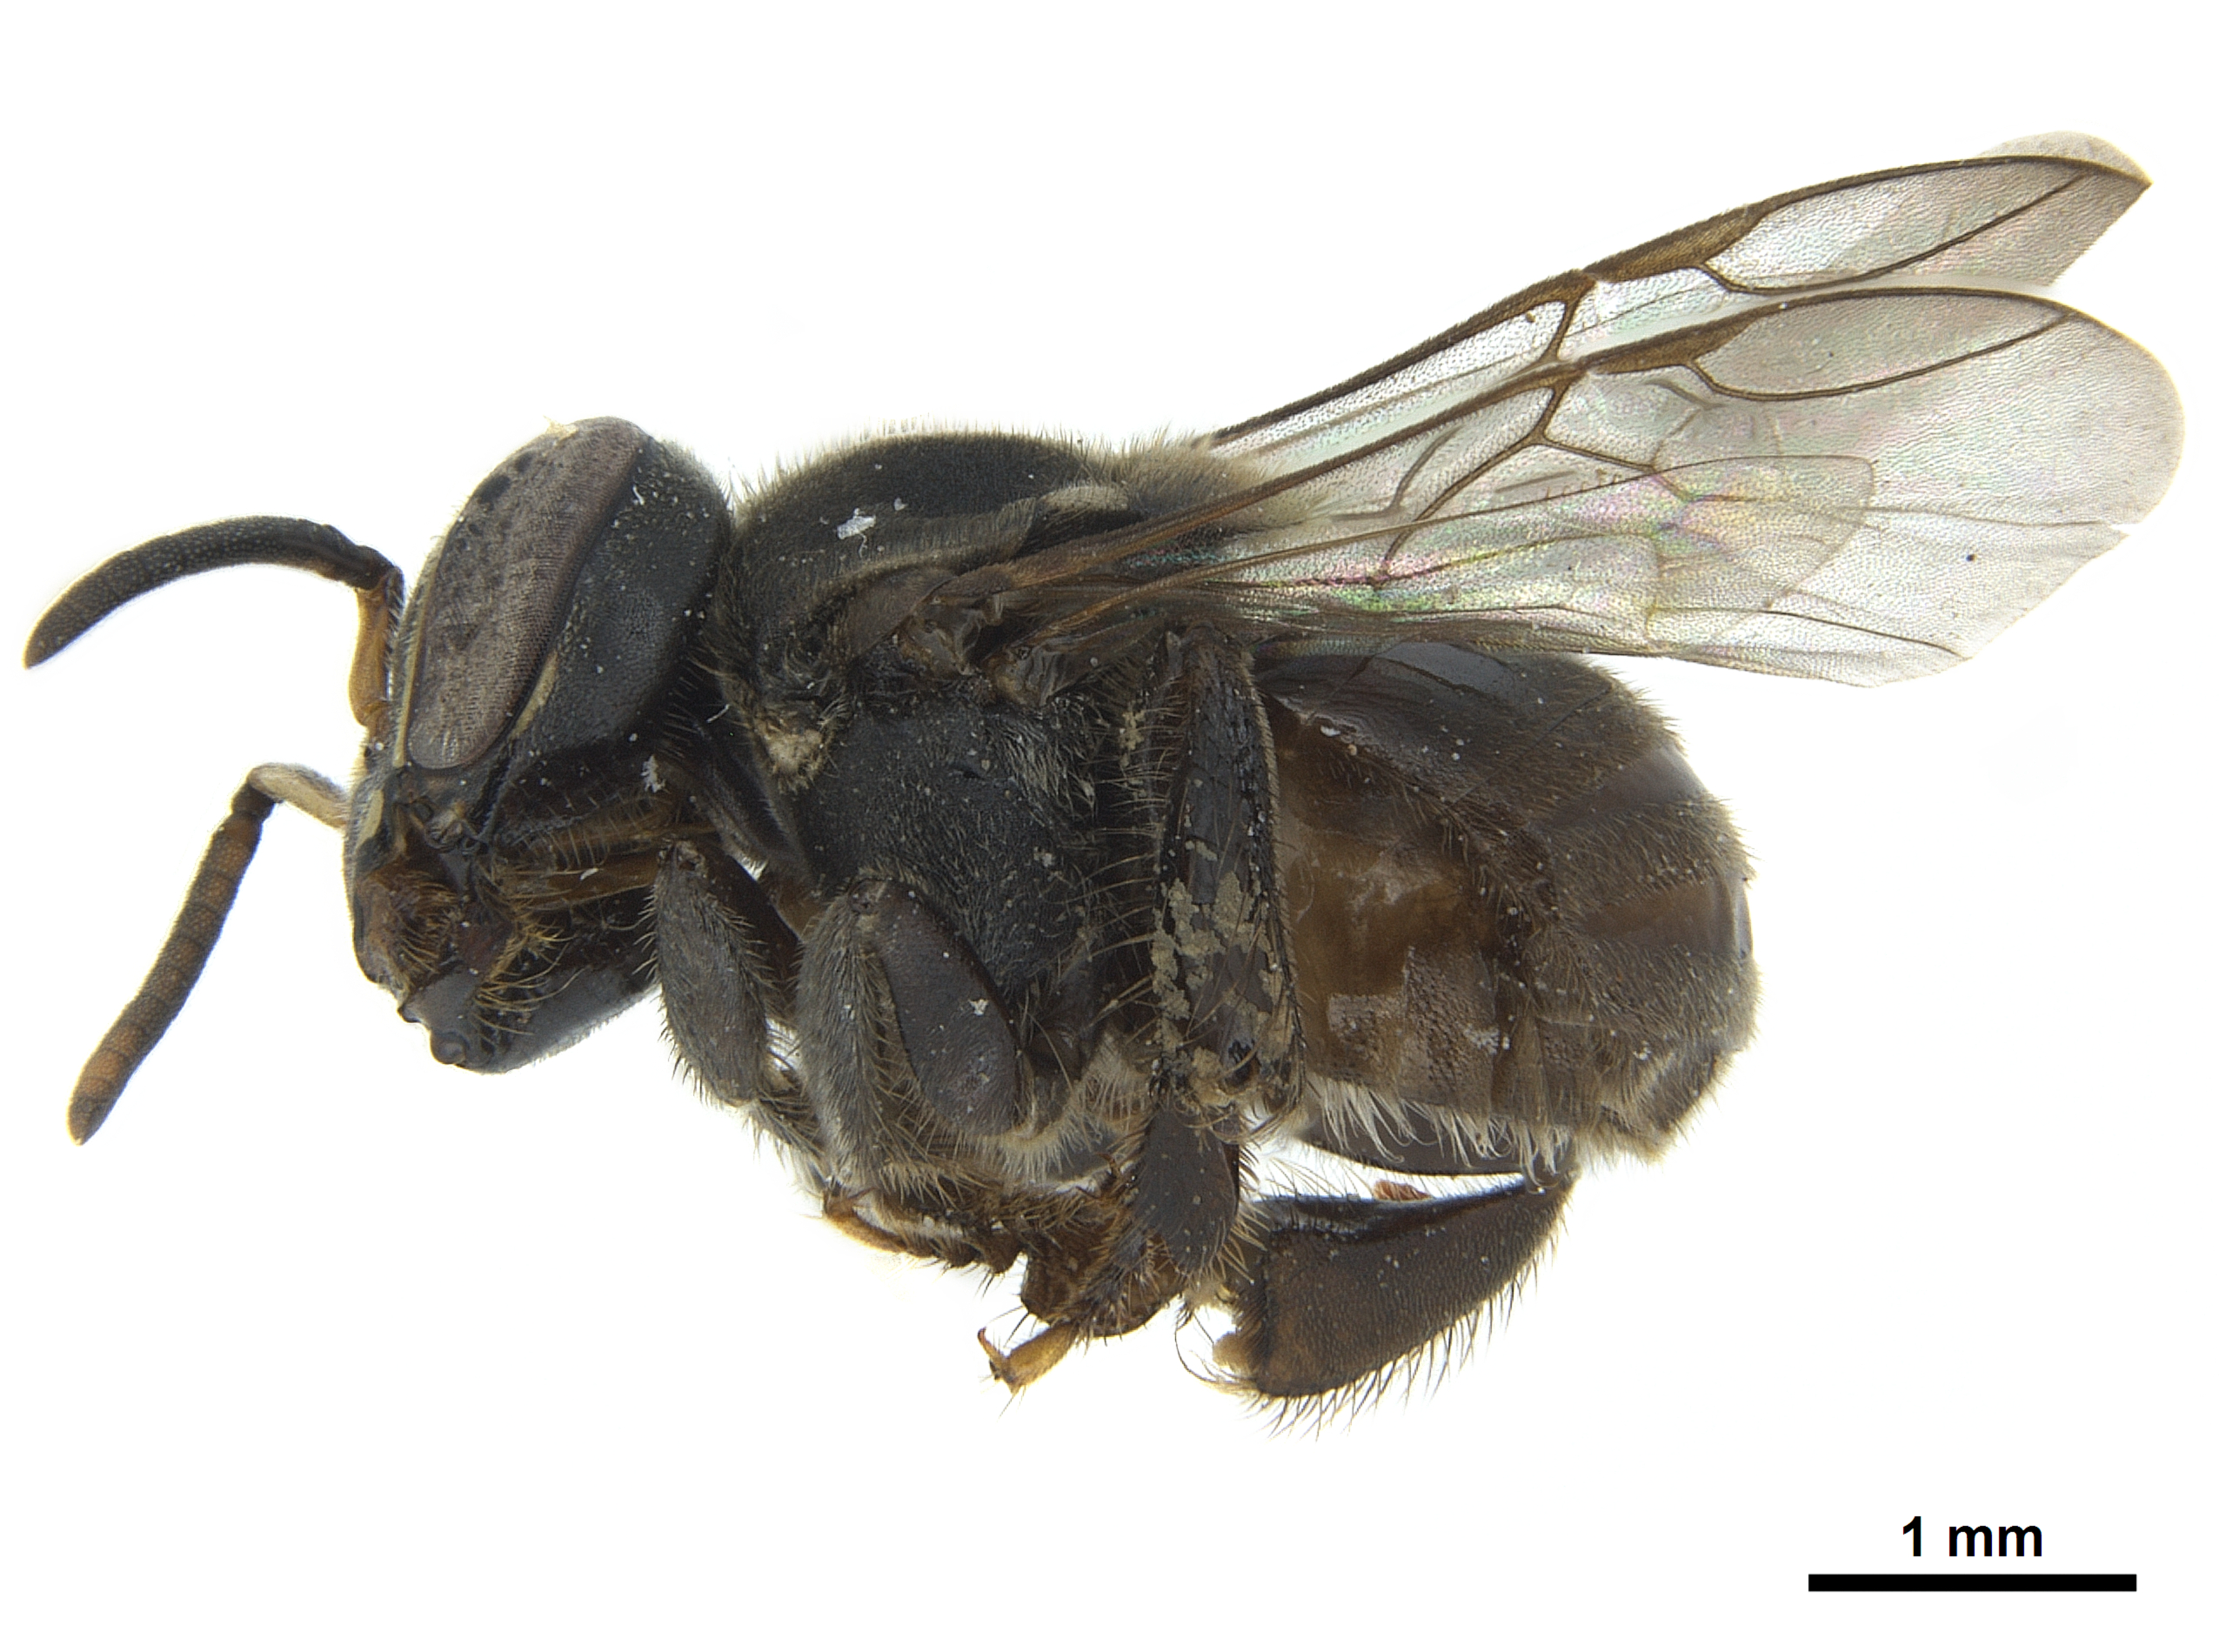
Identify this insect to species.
Paratrigona impunctata
